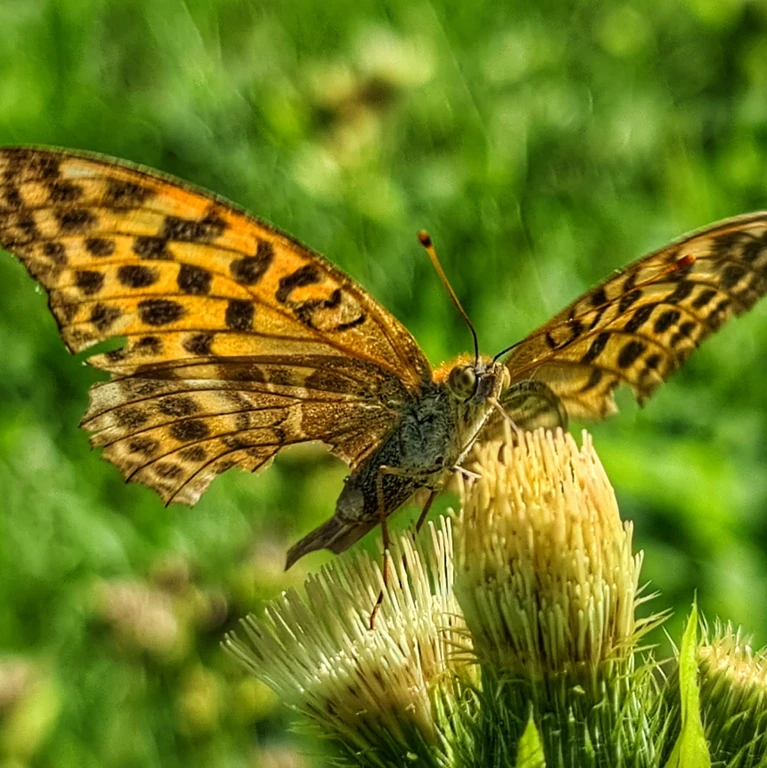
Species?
Argynnis paphia
